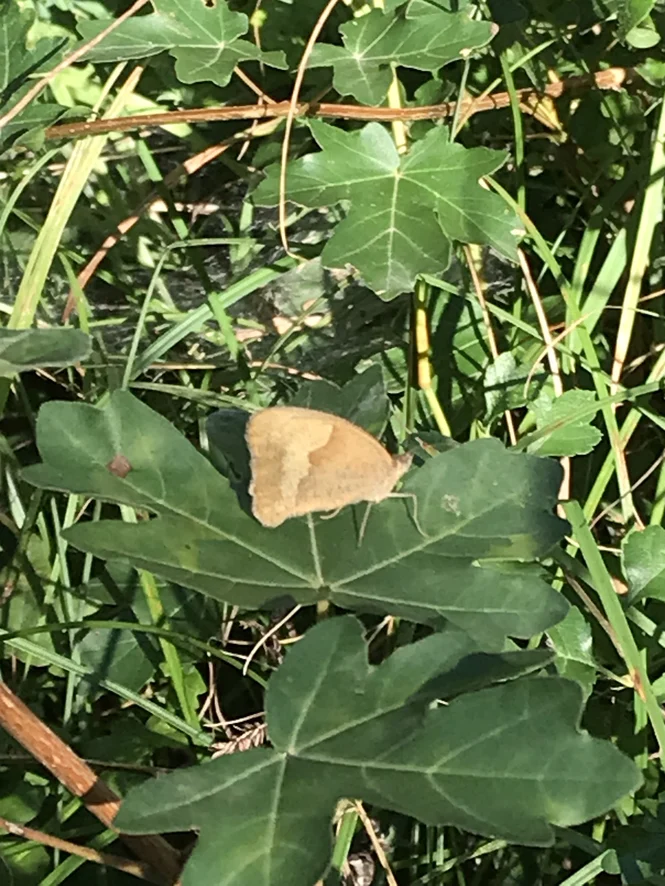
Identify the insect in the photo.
Maniola jurtina
